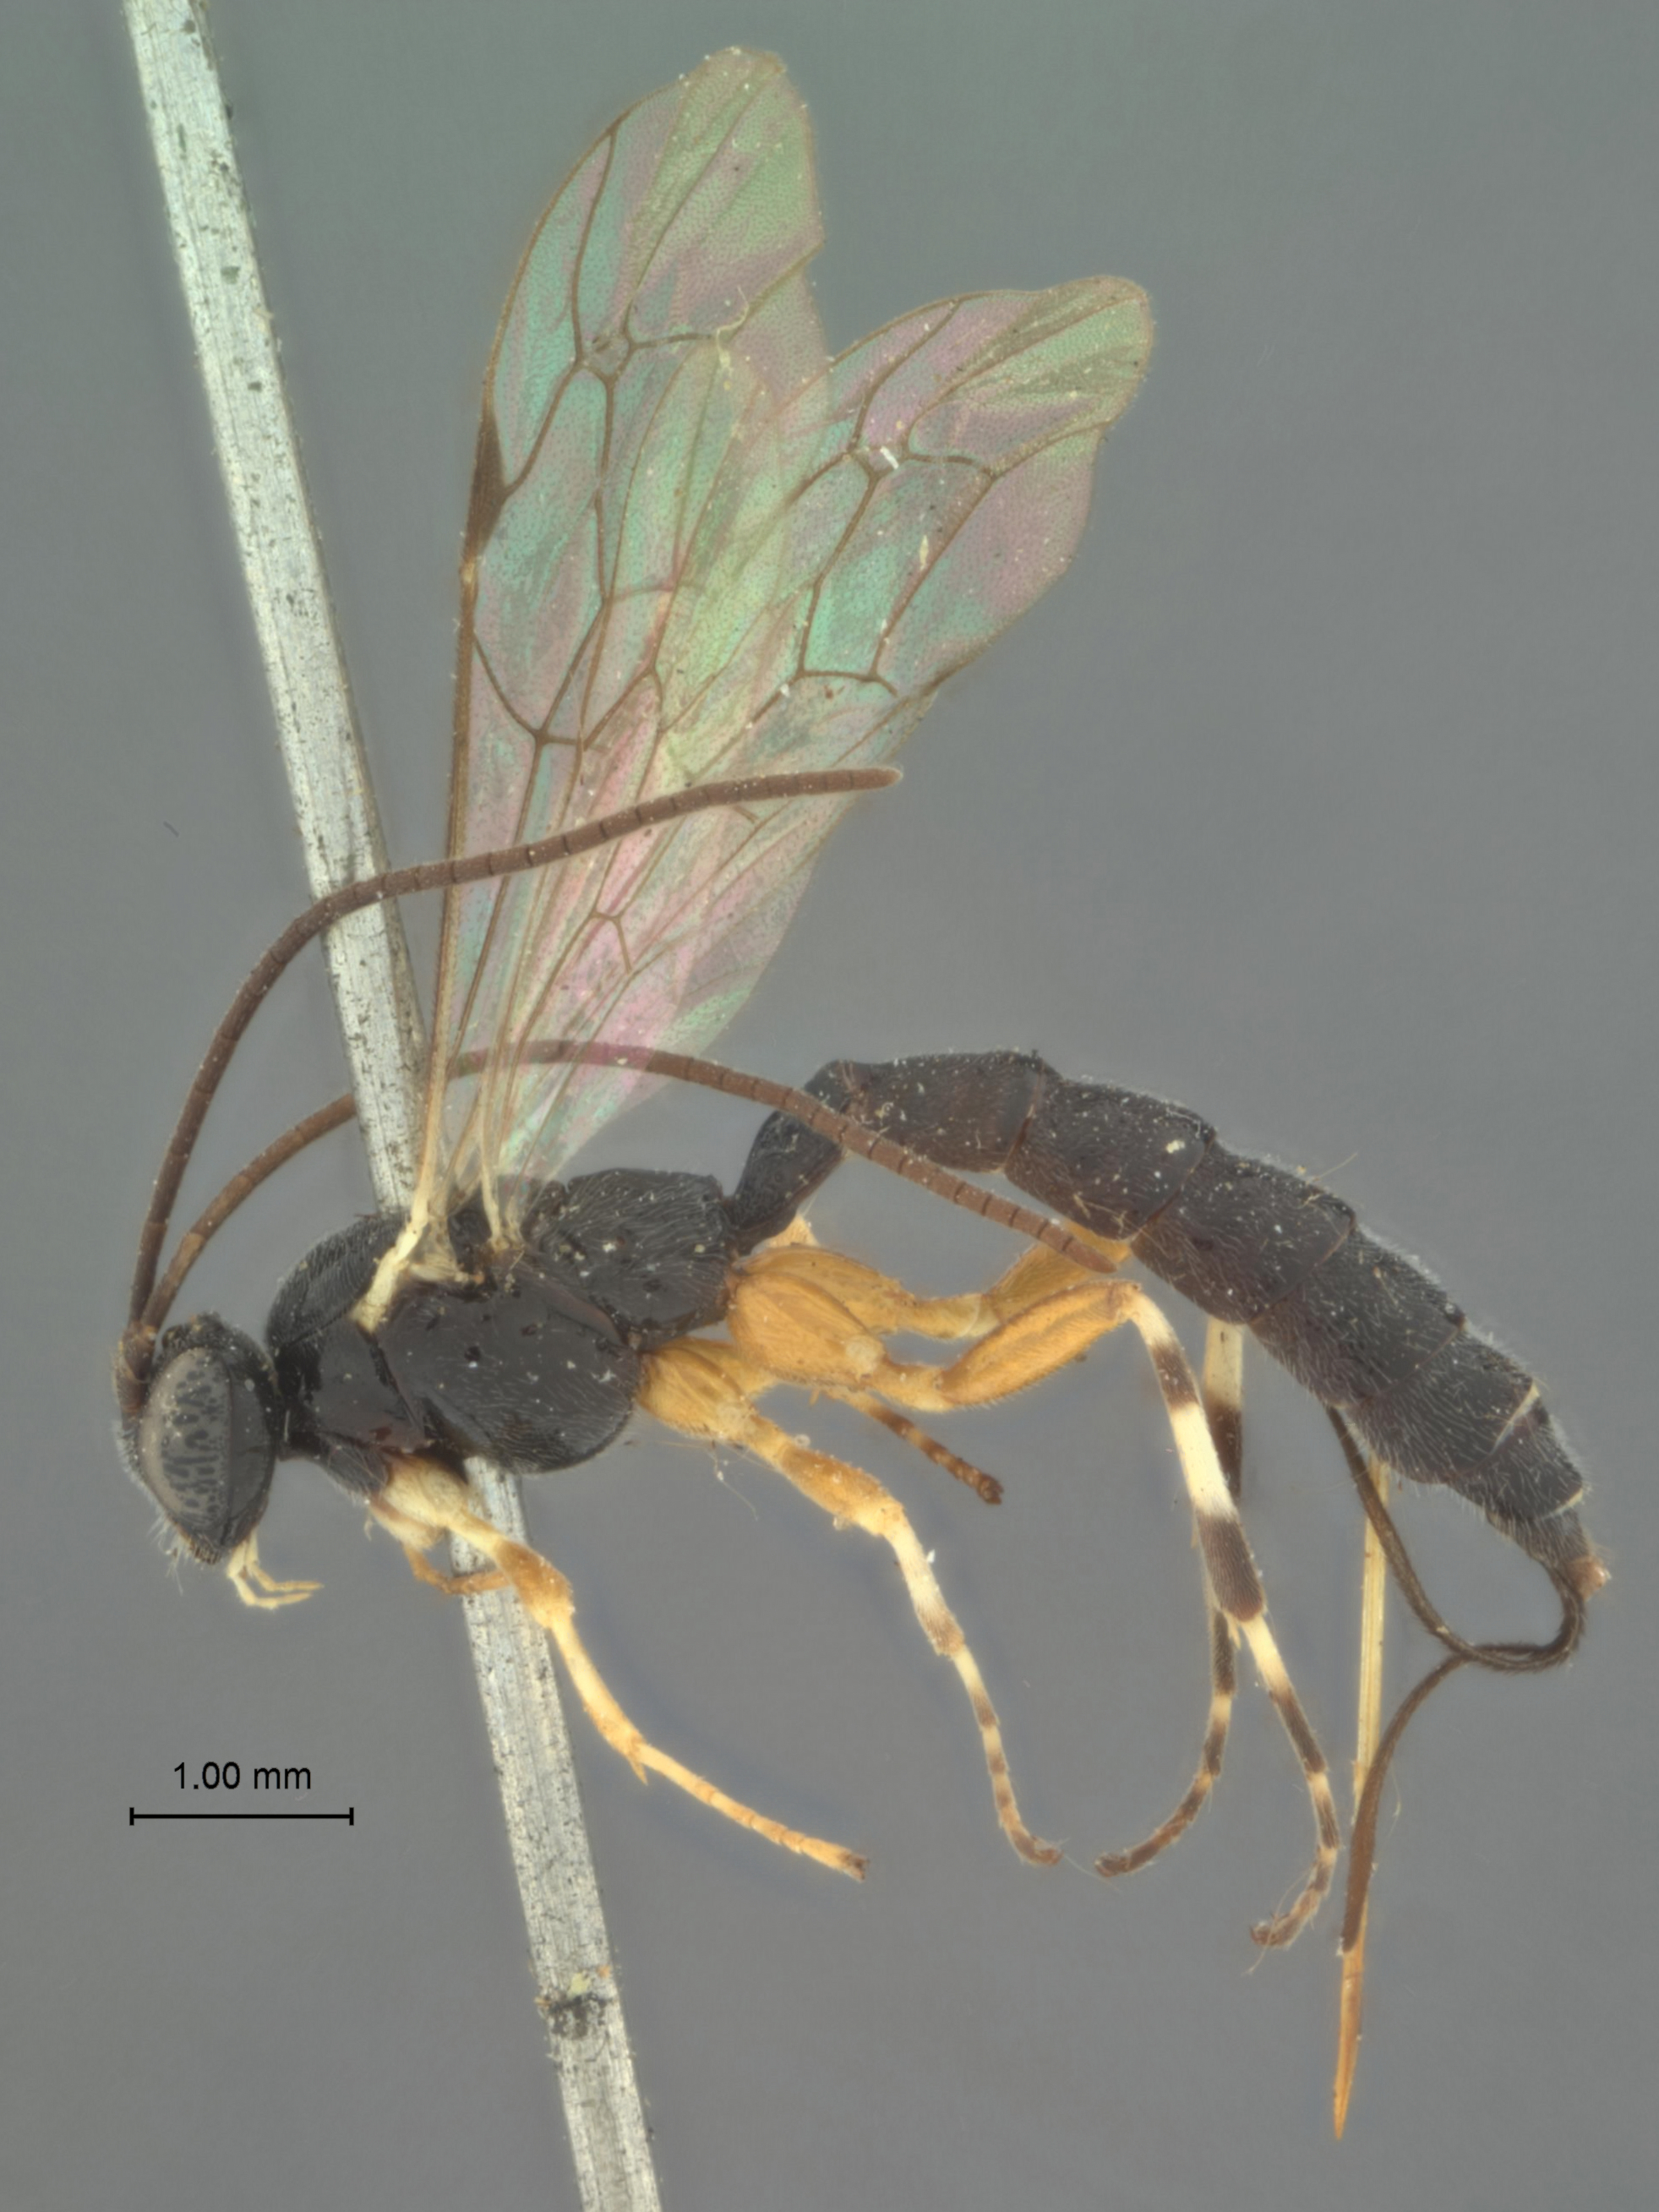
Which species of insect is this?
Itoplectis orgyiae
